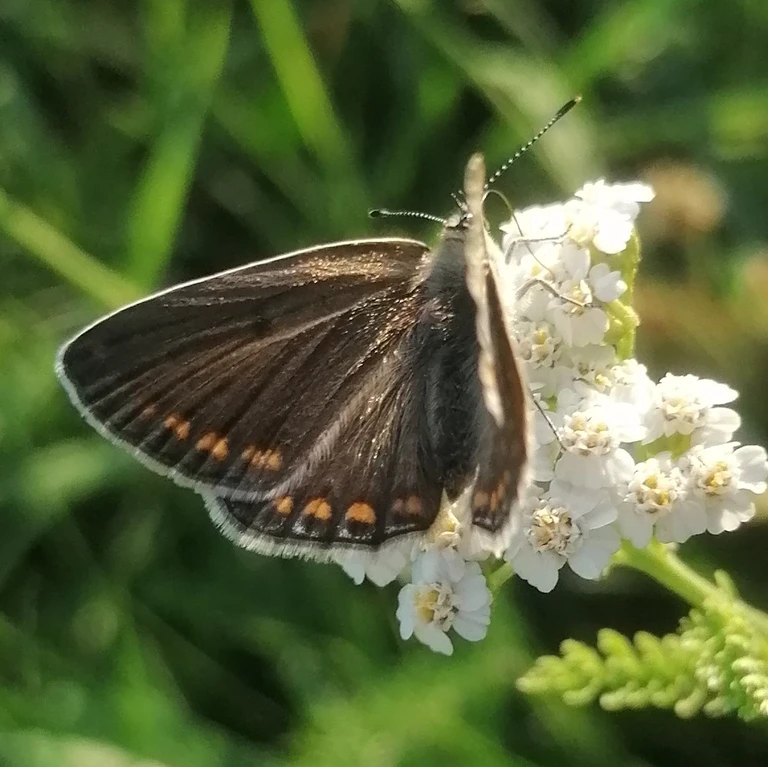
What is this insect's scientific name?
Polyommatus icarus
